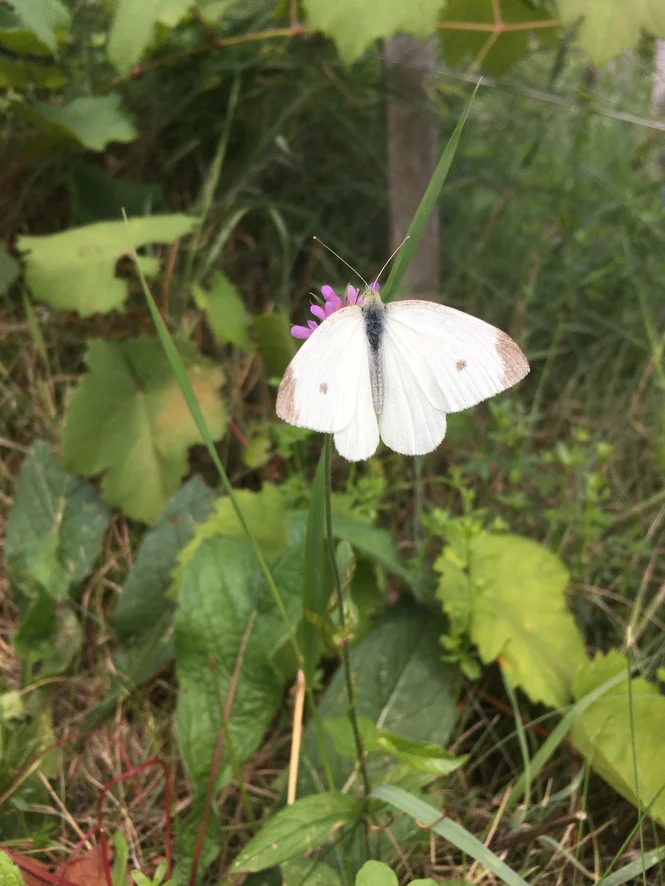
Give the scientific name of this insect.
Pieris rapae
